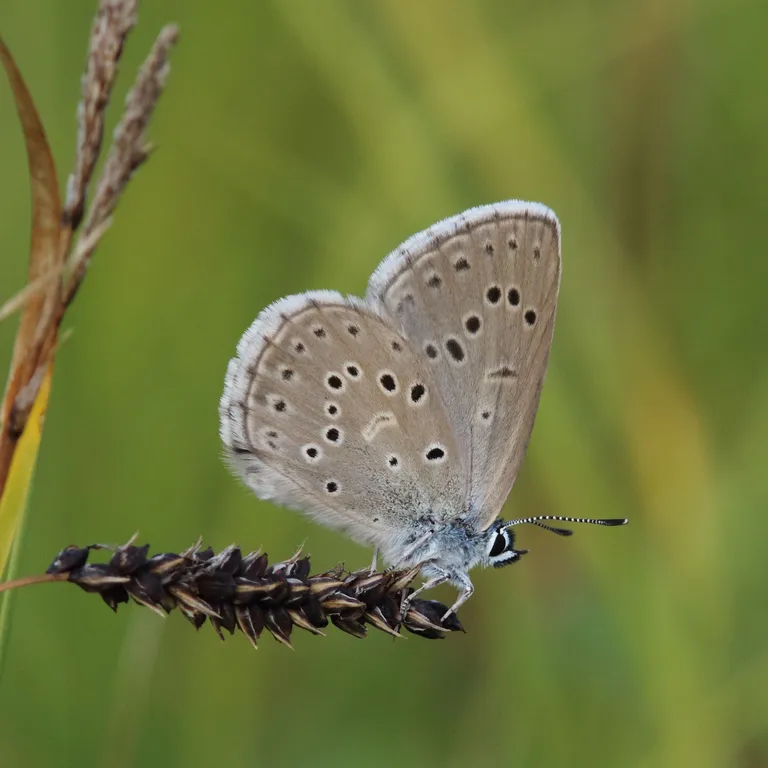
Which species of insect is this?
Phengaris alcon/rebeli
